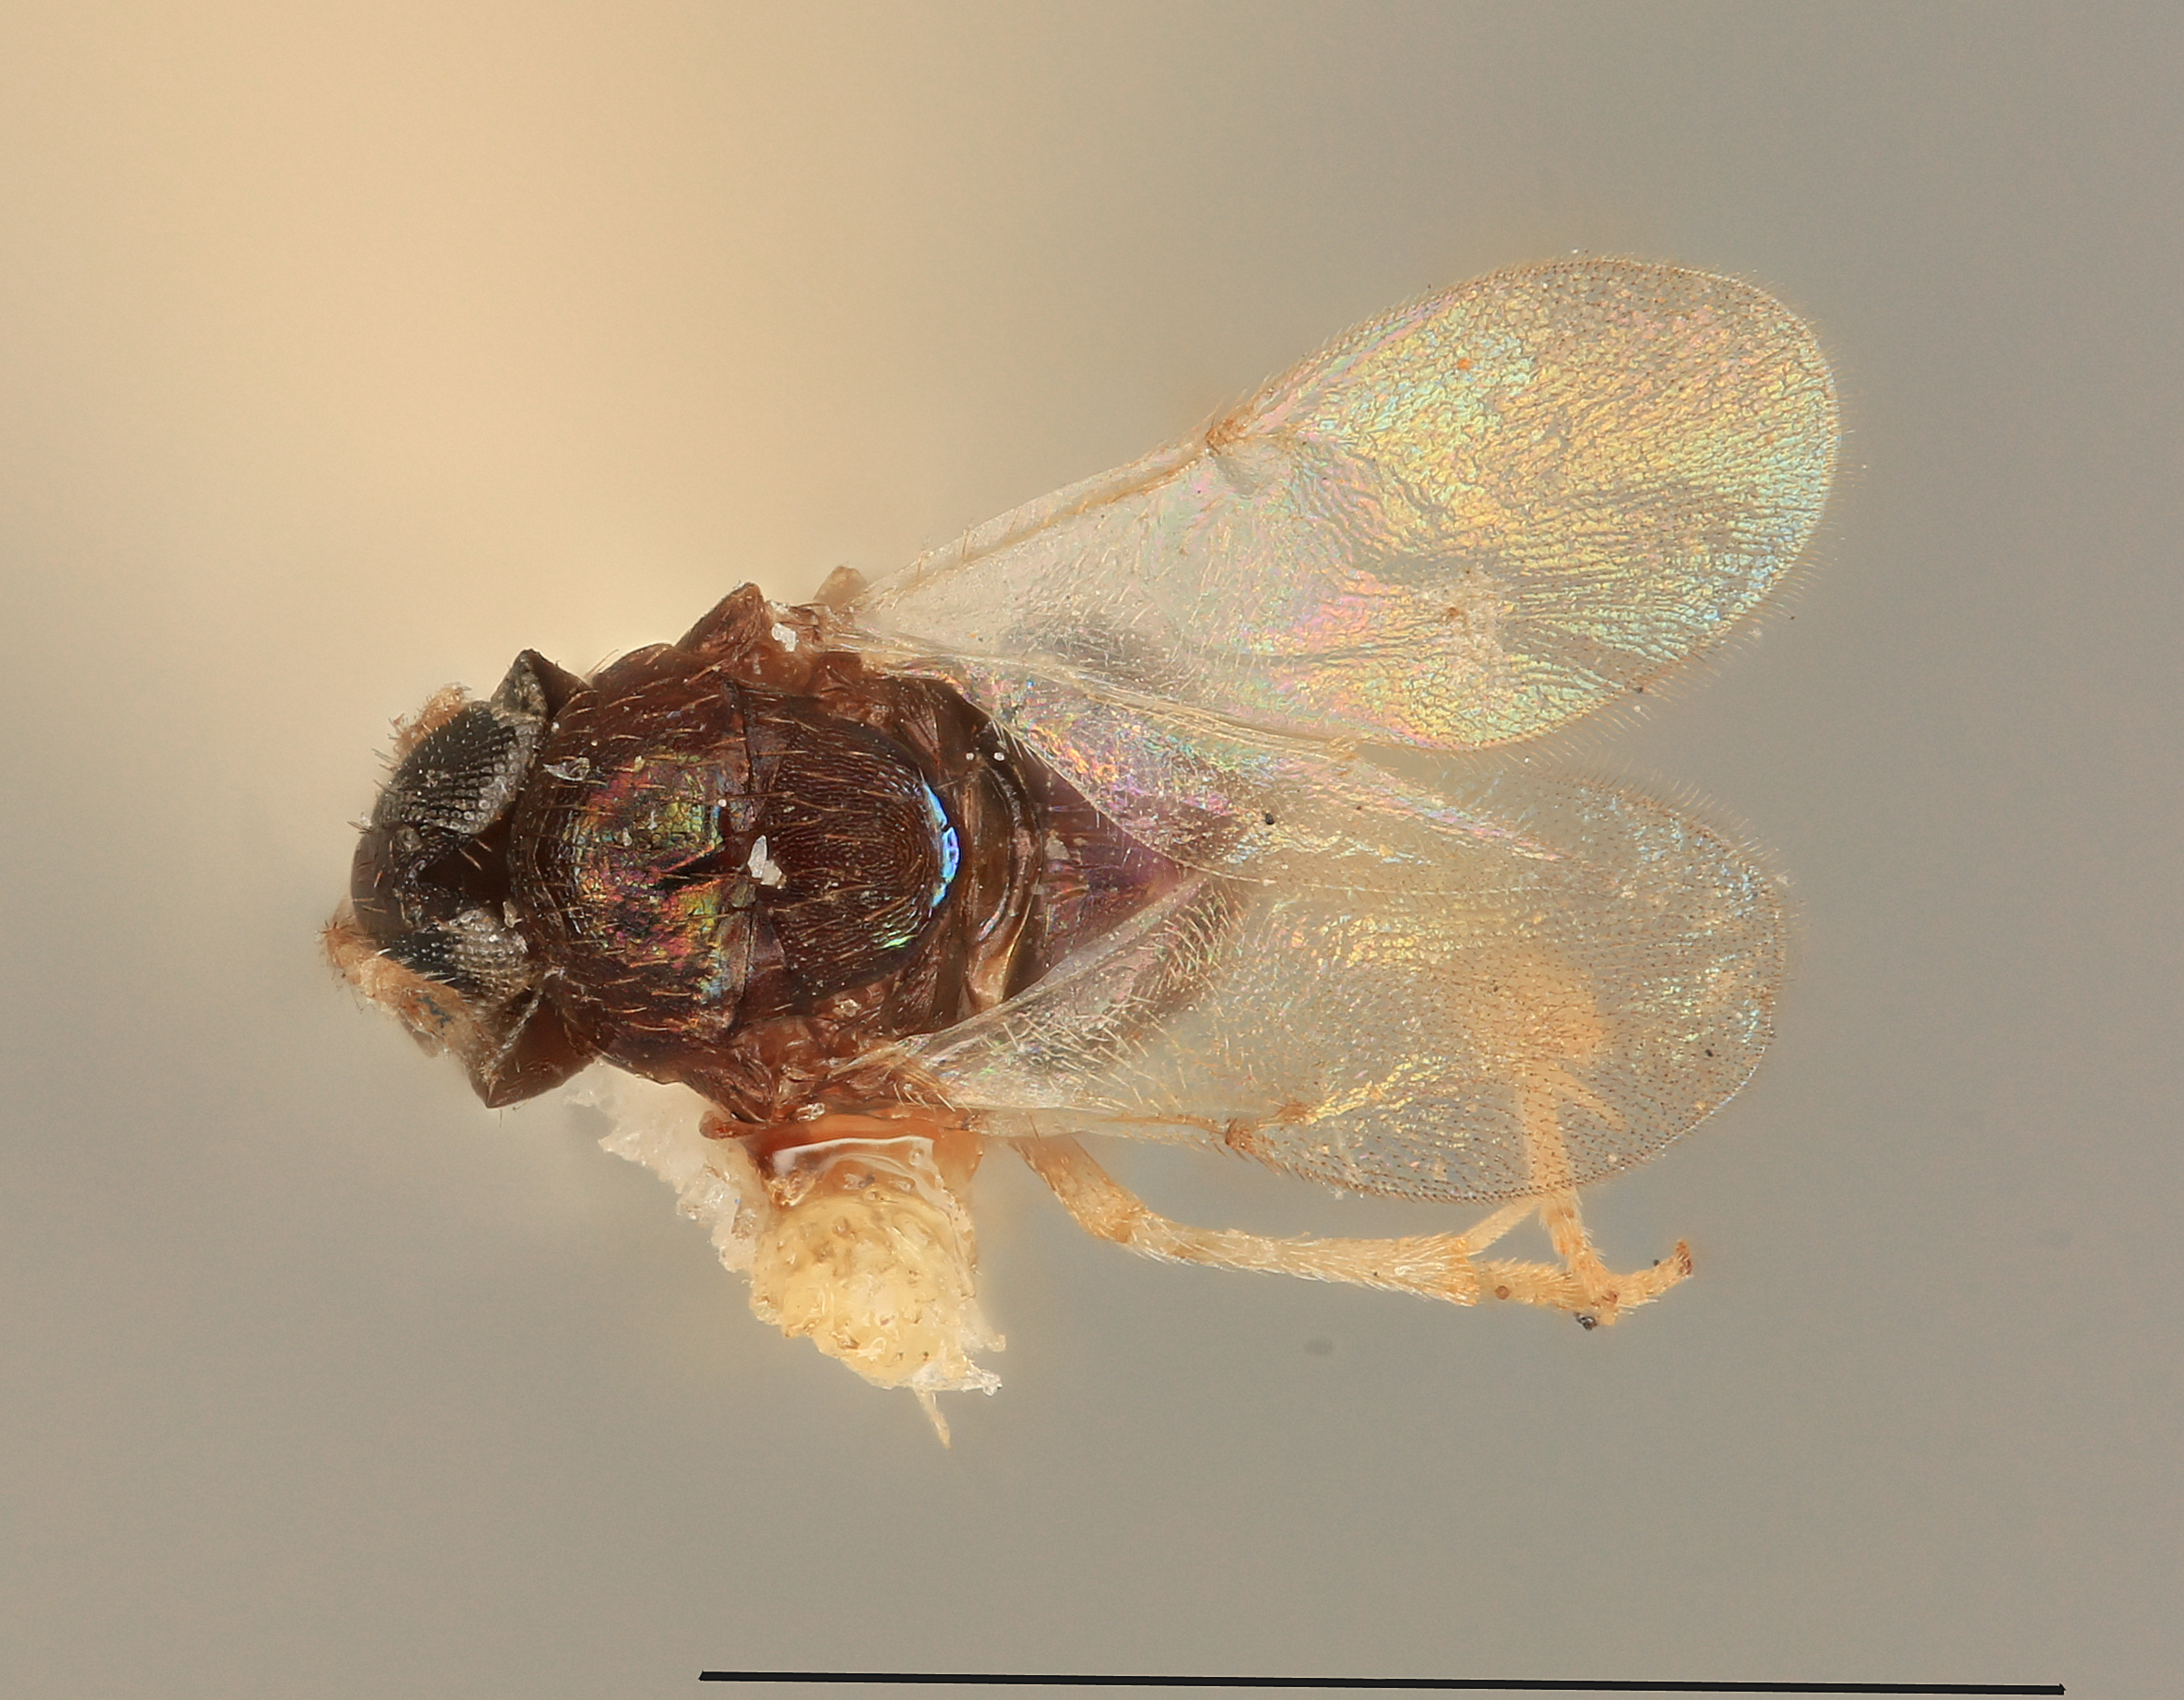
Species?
Schedius podontiae
